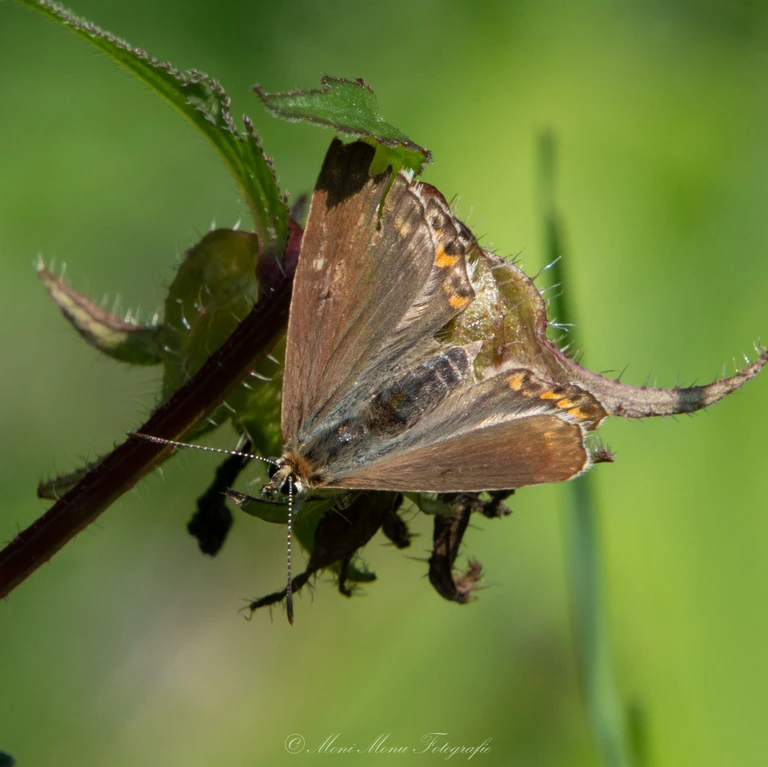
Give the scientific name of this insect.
Lysandra coridon
